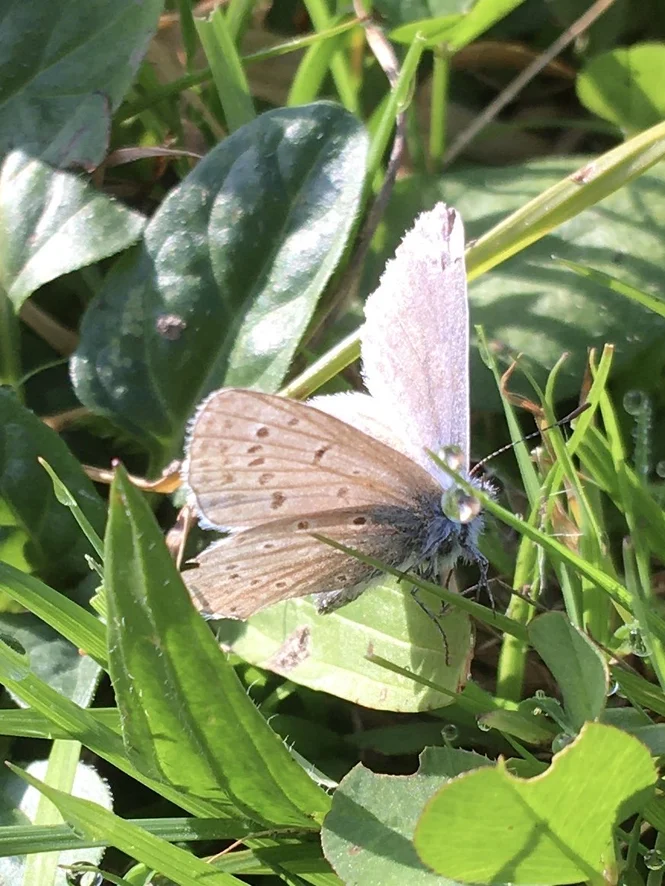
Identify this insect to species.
Polyommatus icarus
